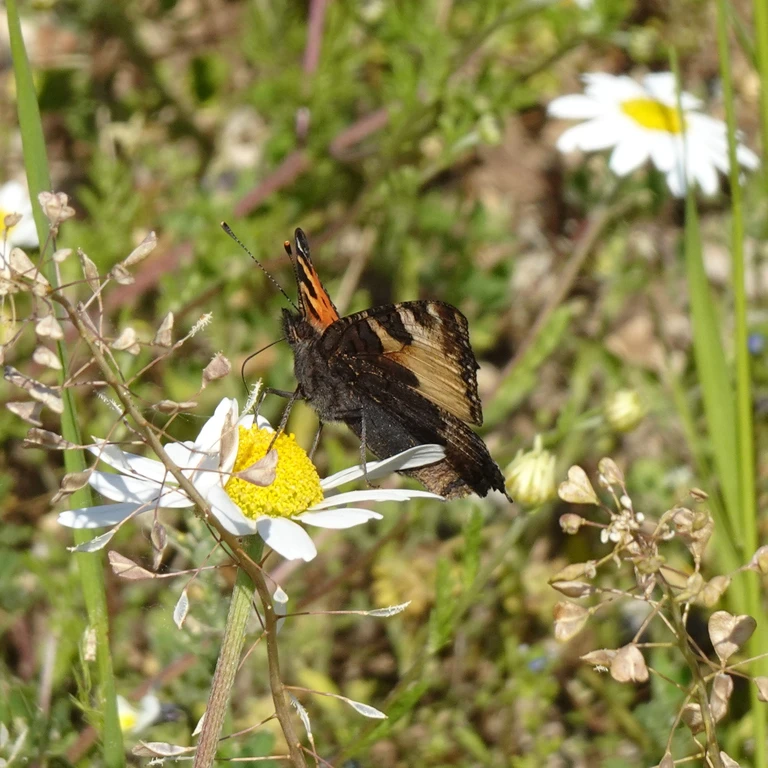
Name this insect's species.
Aglais urticae
